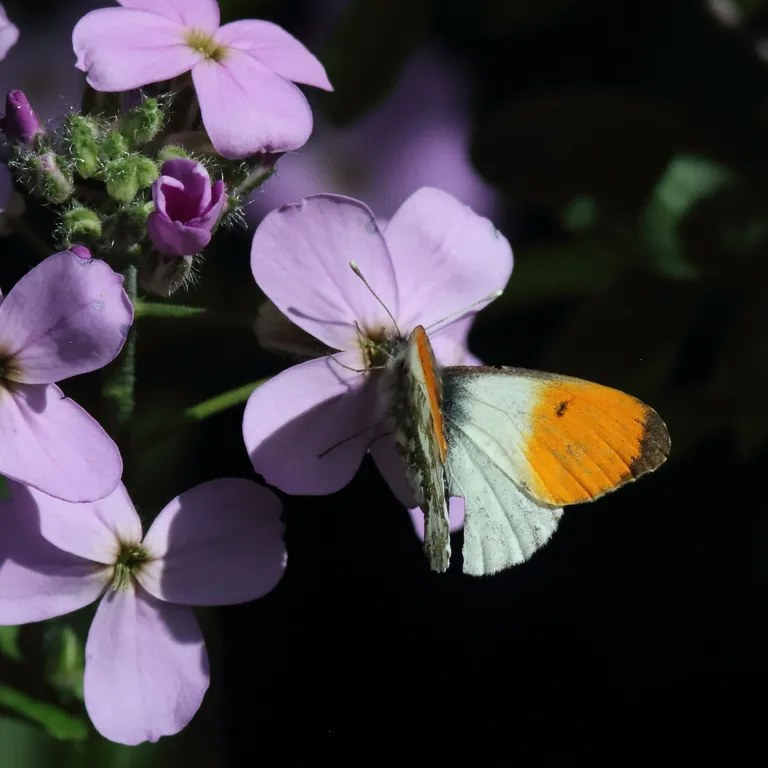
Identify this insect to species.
Anthocharis cardamines
